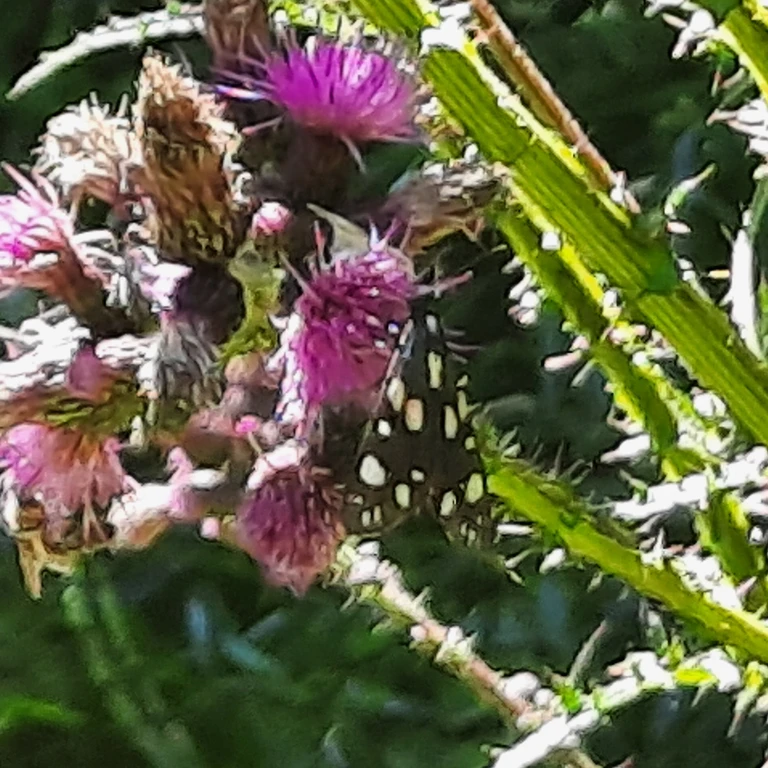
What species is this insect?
Callimorpha dominula
